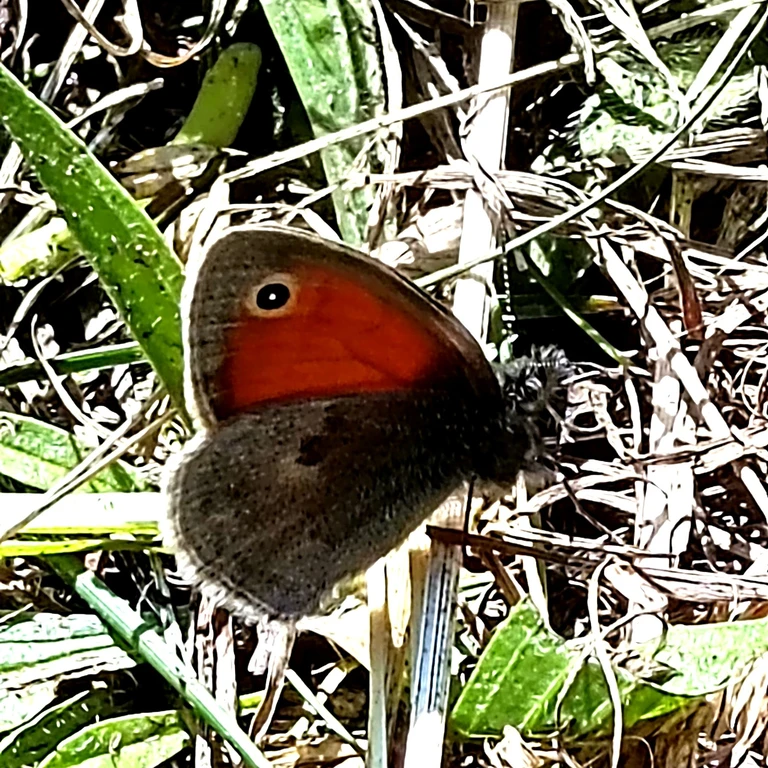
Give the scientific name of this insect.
Coenonympha pamphilus
